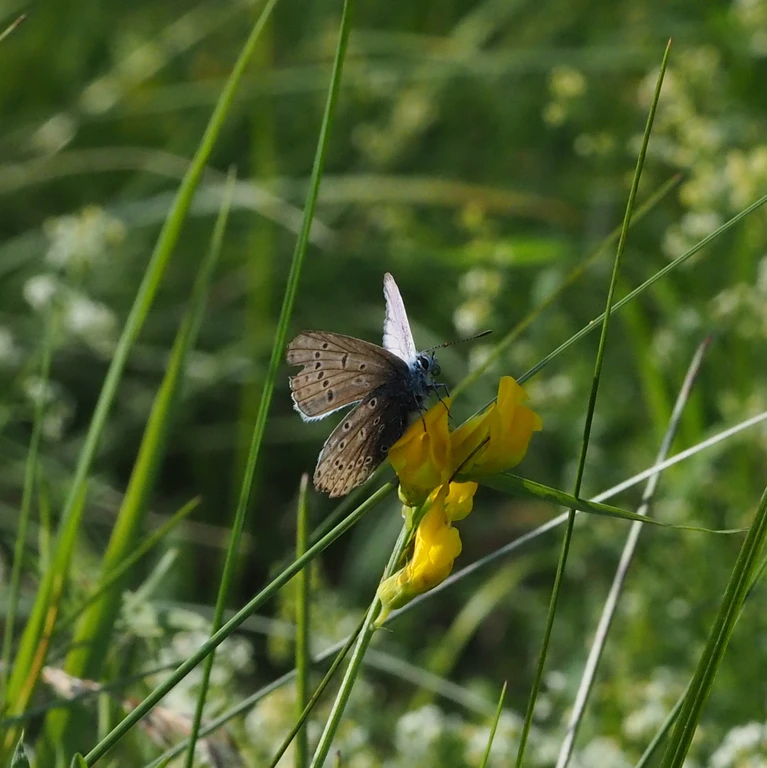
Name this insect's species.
Polyommatus icarus
